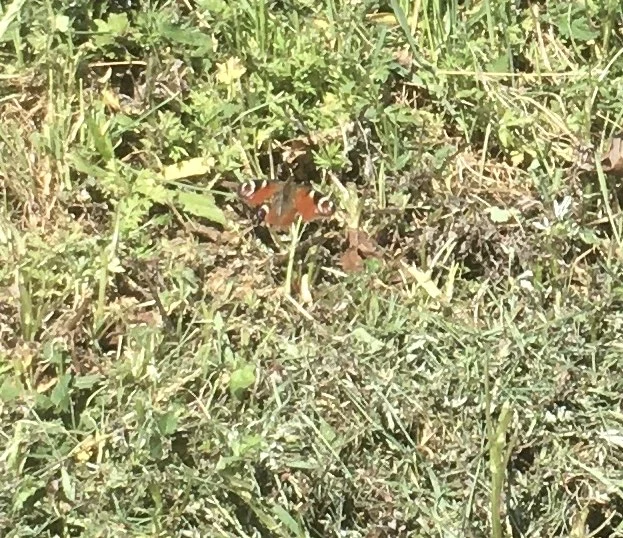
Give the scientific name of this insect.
Aglais io
